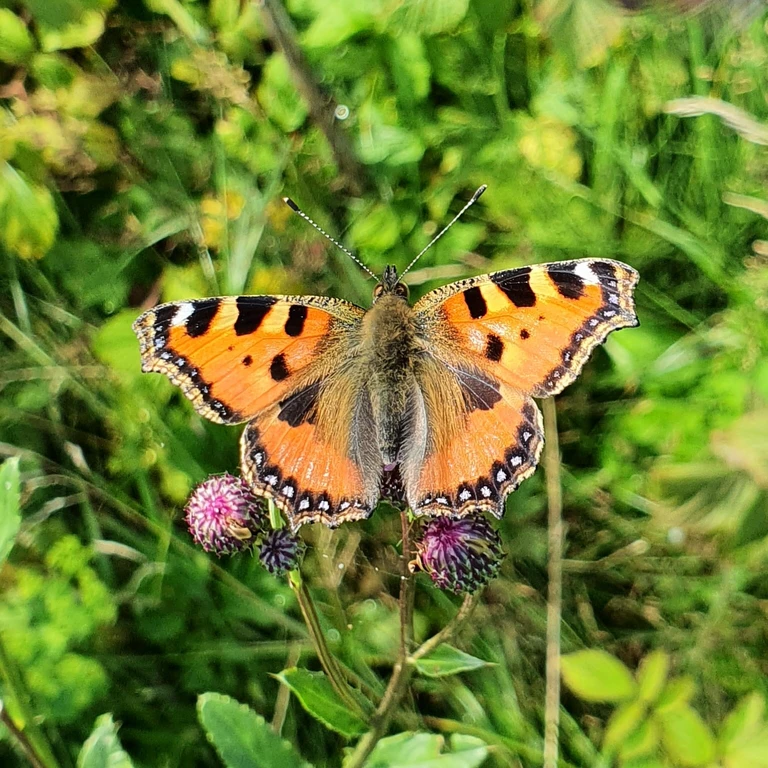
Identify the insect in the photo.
Aglais urticae
